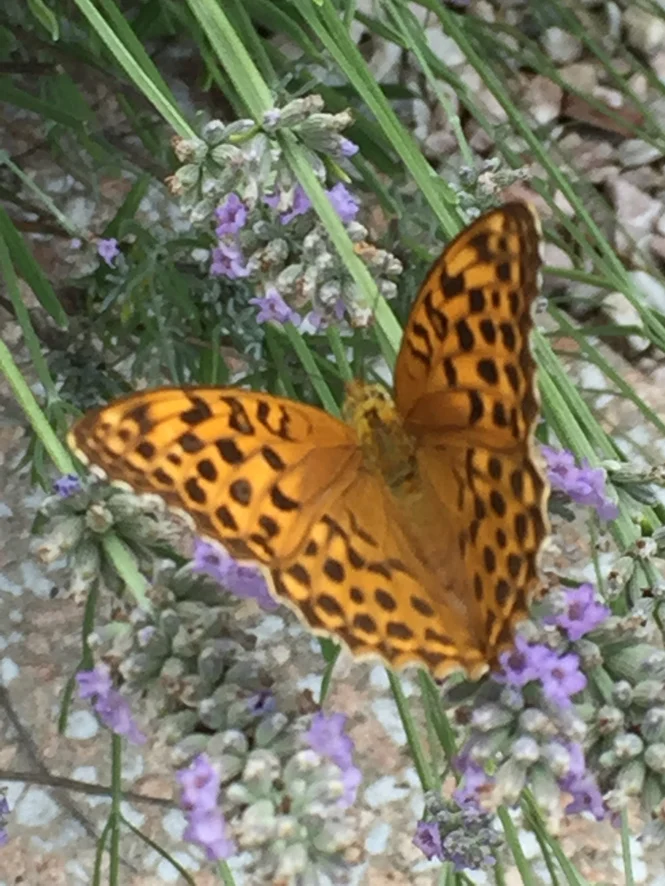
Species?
Argynnis paphia
